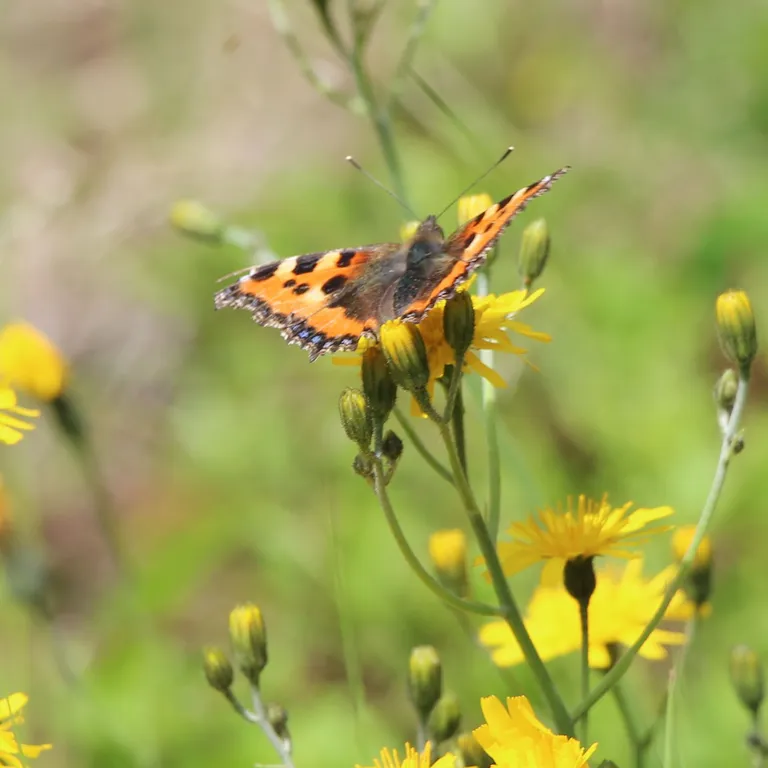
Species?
Aglais urticae
